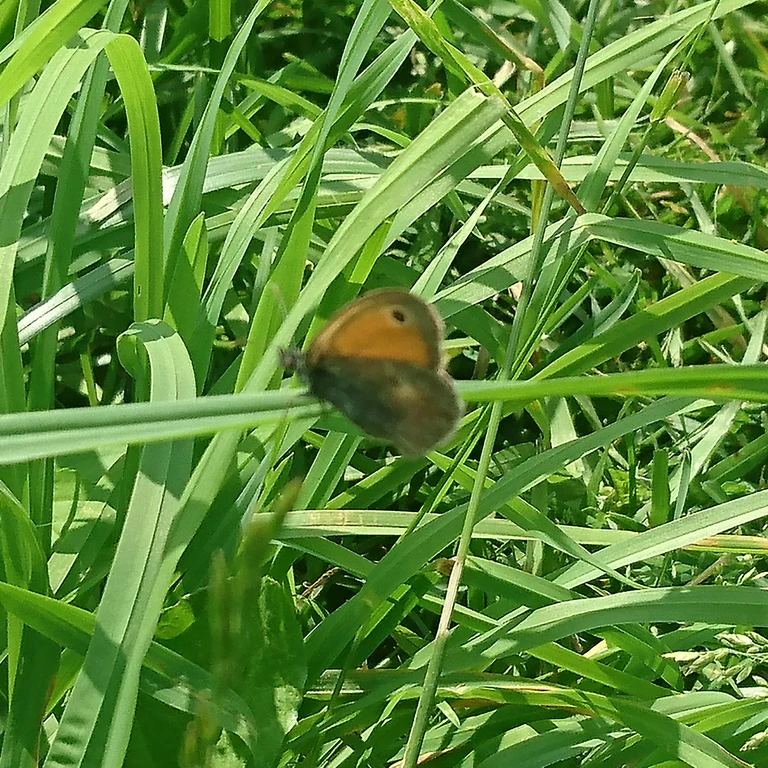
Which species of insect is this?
Coenonympha pamphilus
